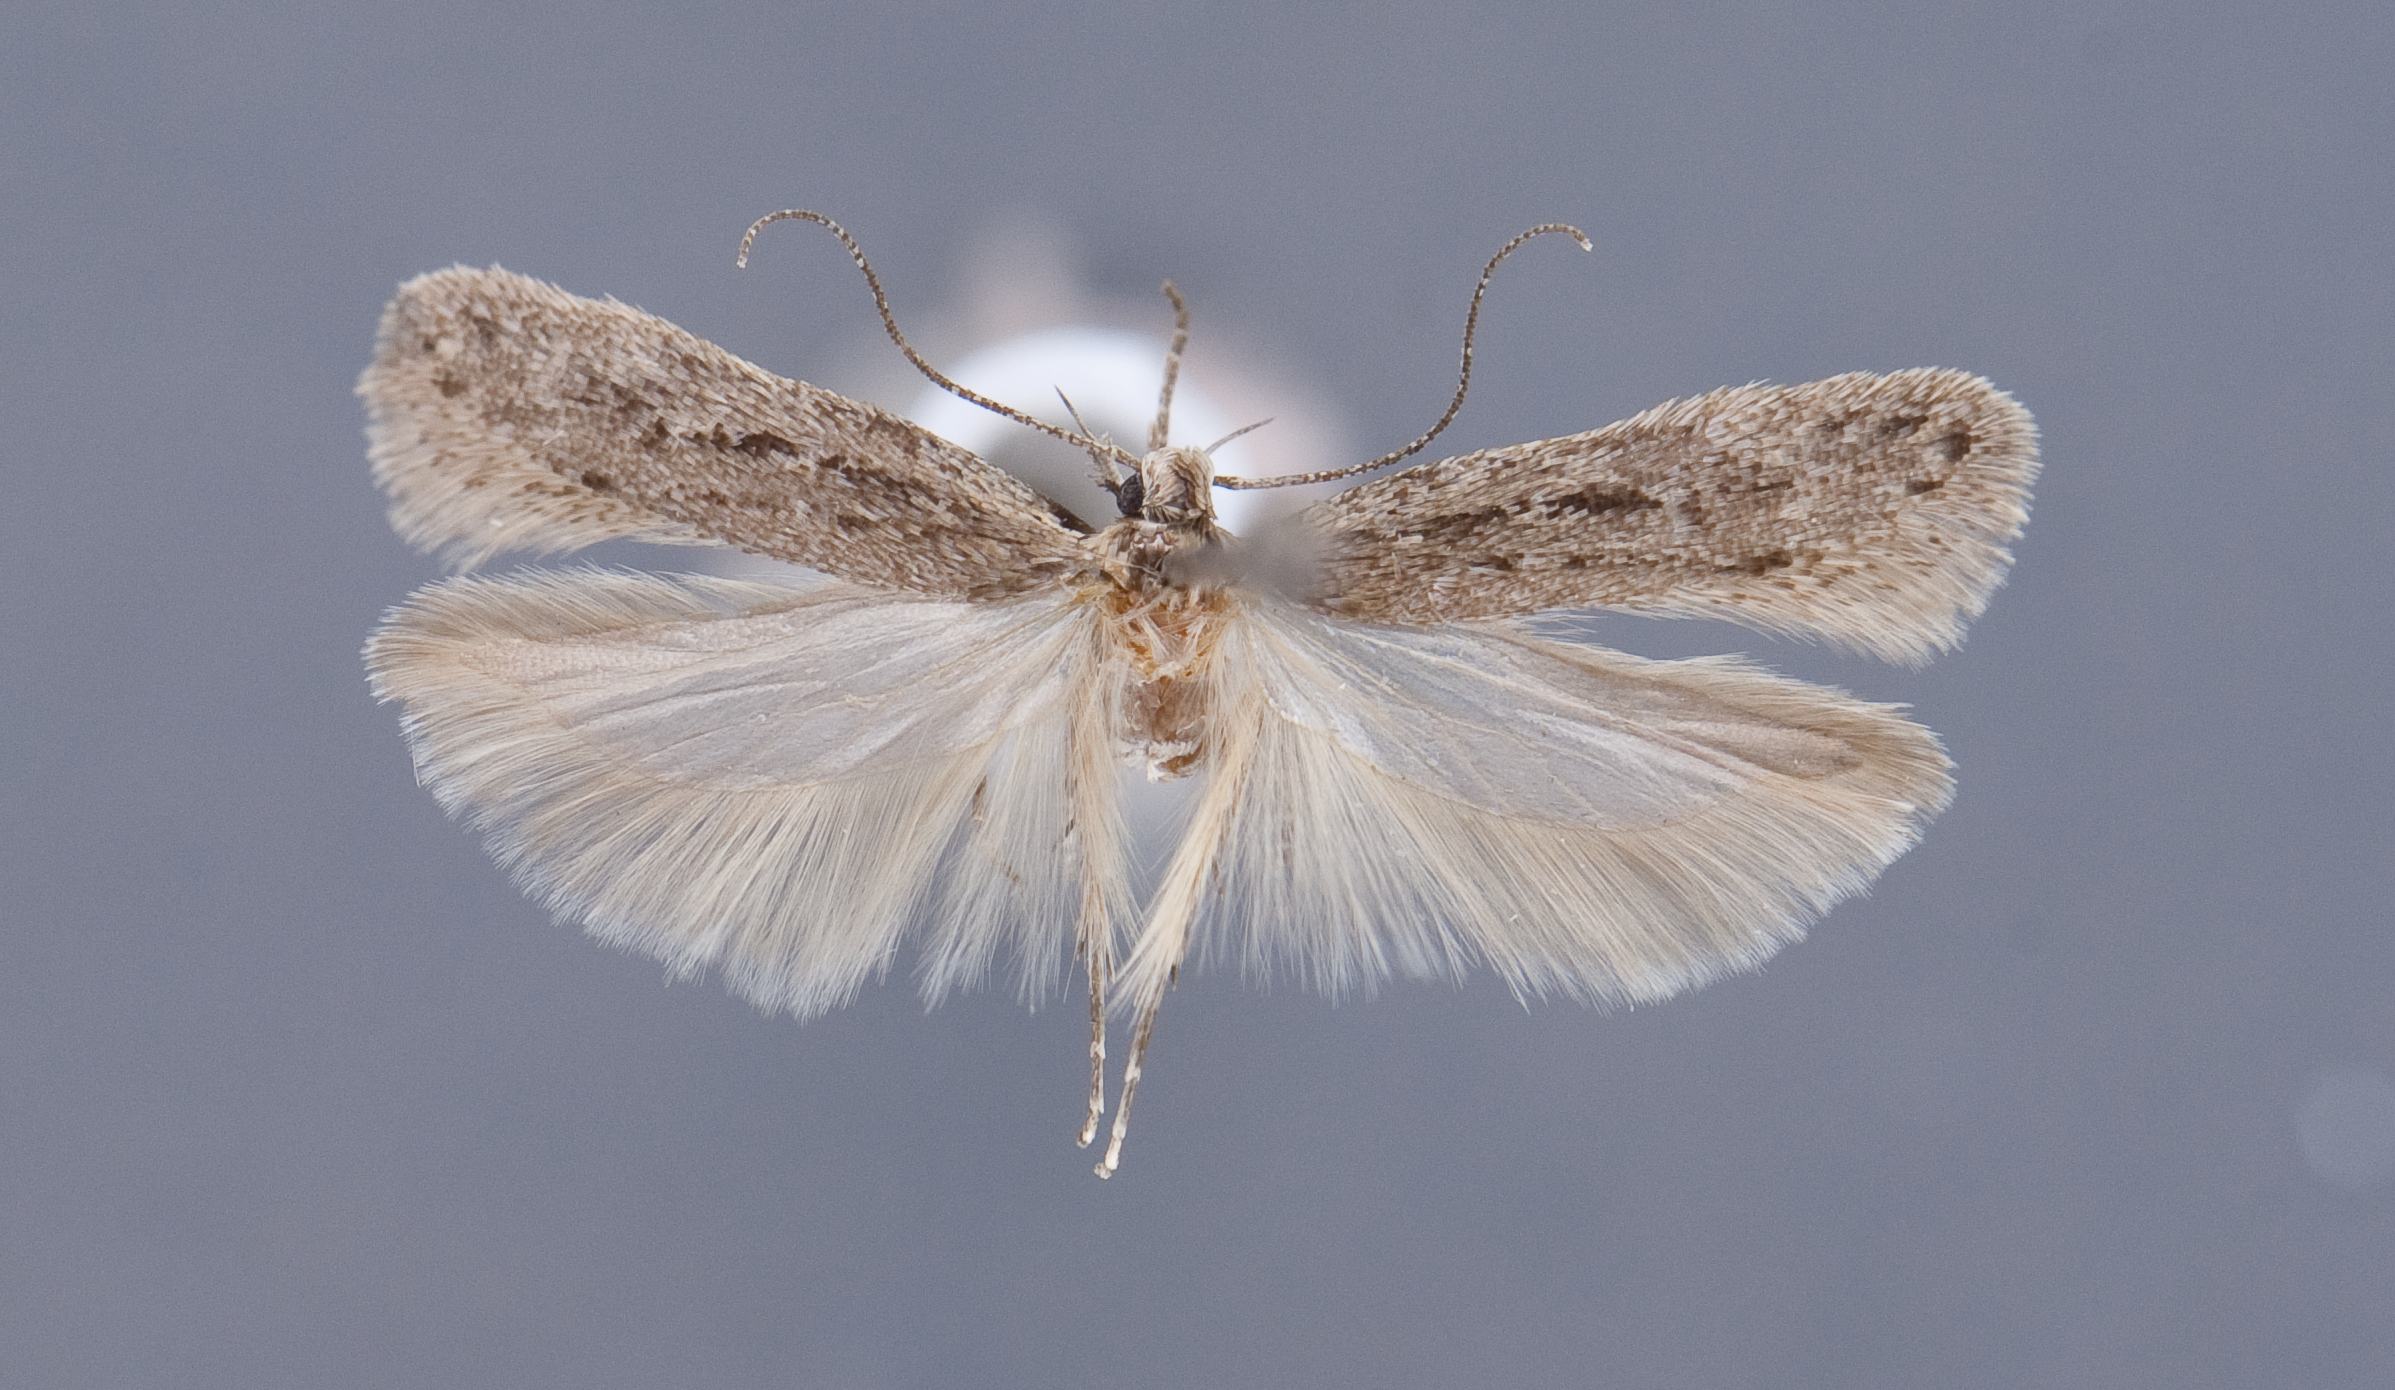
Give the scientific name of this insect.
Gelechia caudatae
